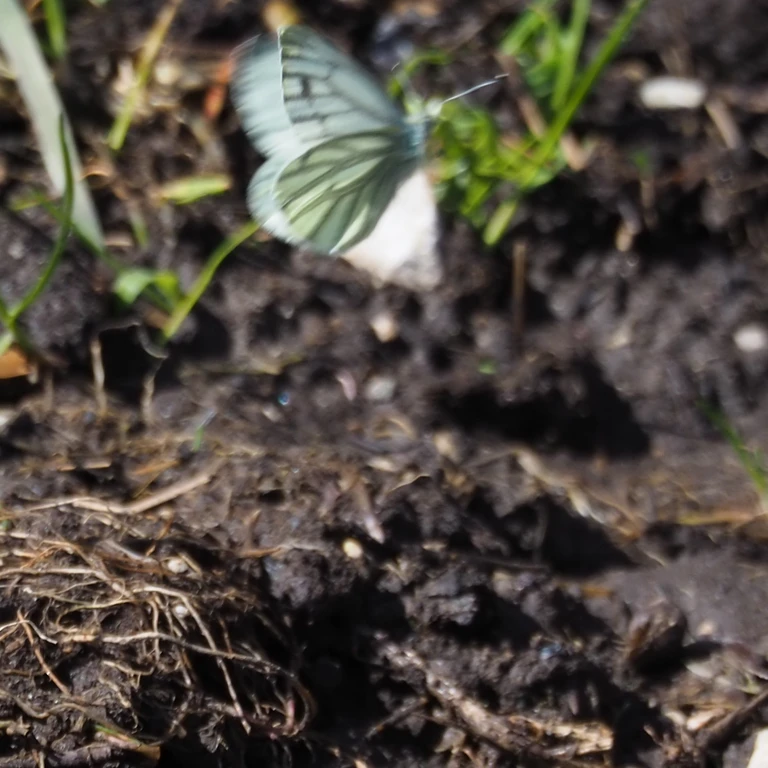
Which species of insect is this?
Pieris napi
